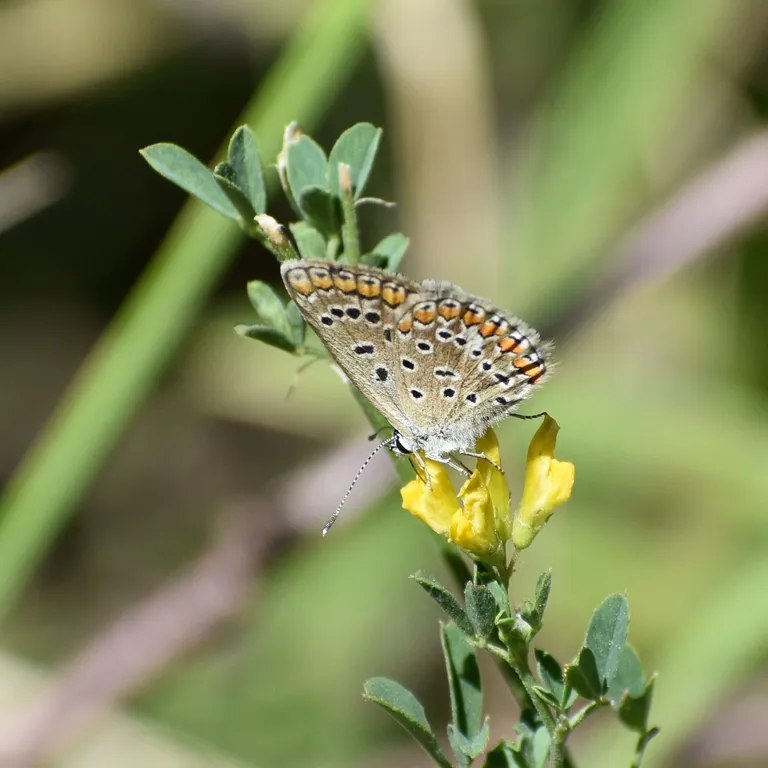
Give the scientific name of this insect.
Polyommatus icarus
